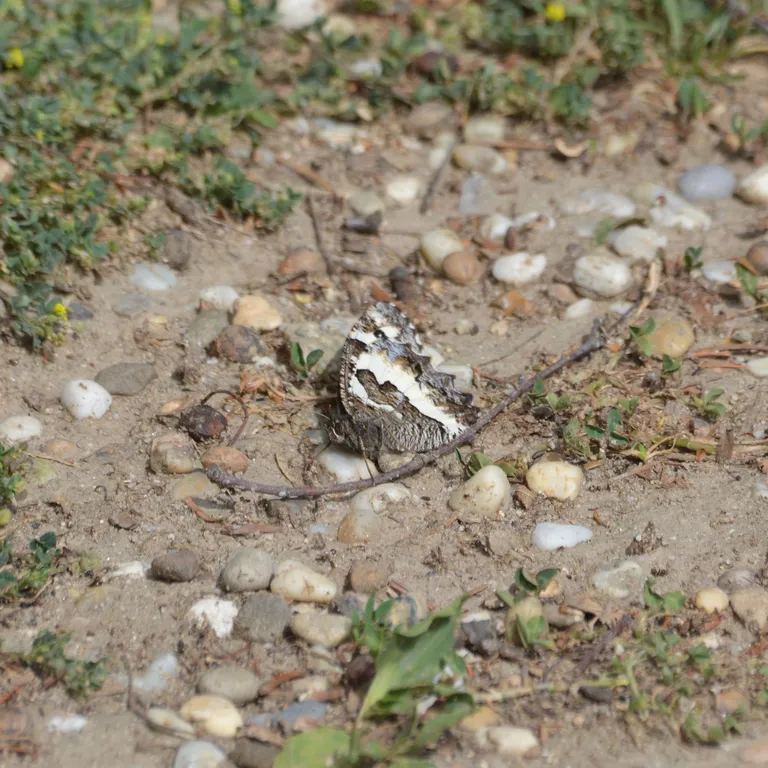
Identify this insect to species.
Brintesia circe
